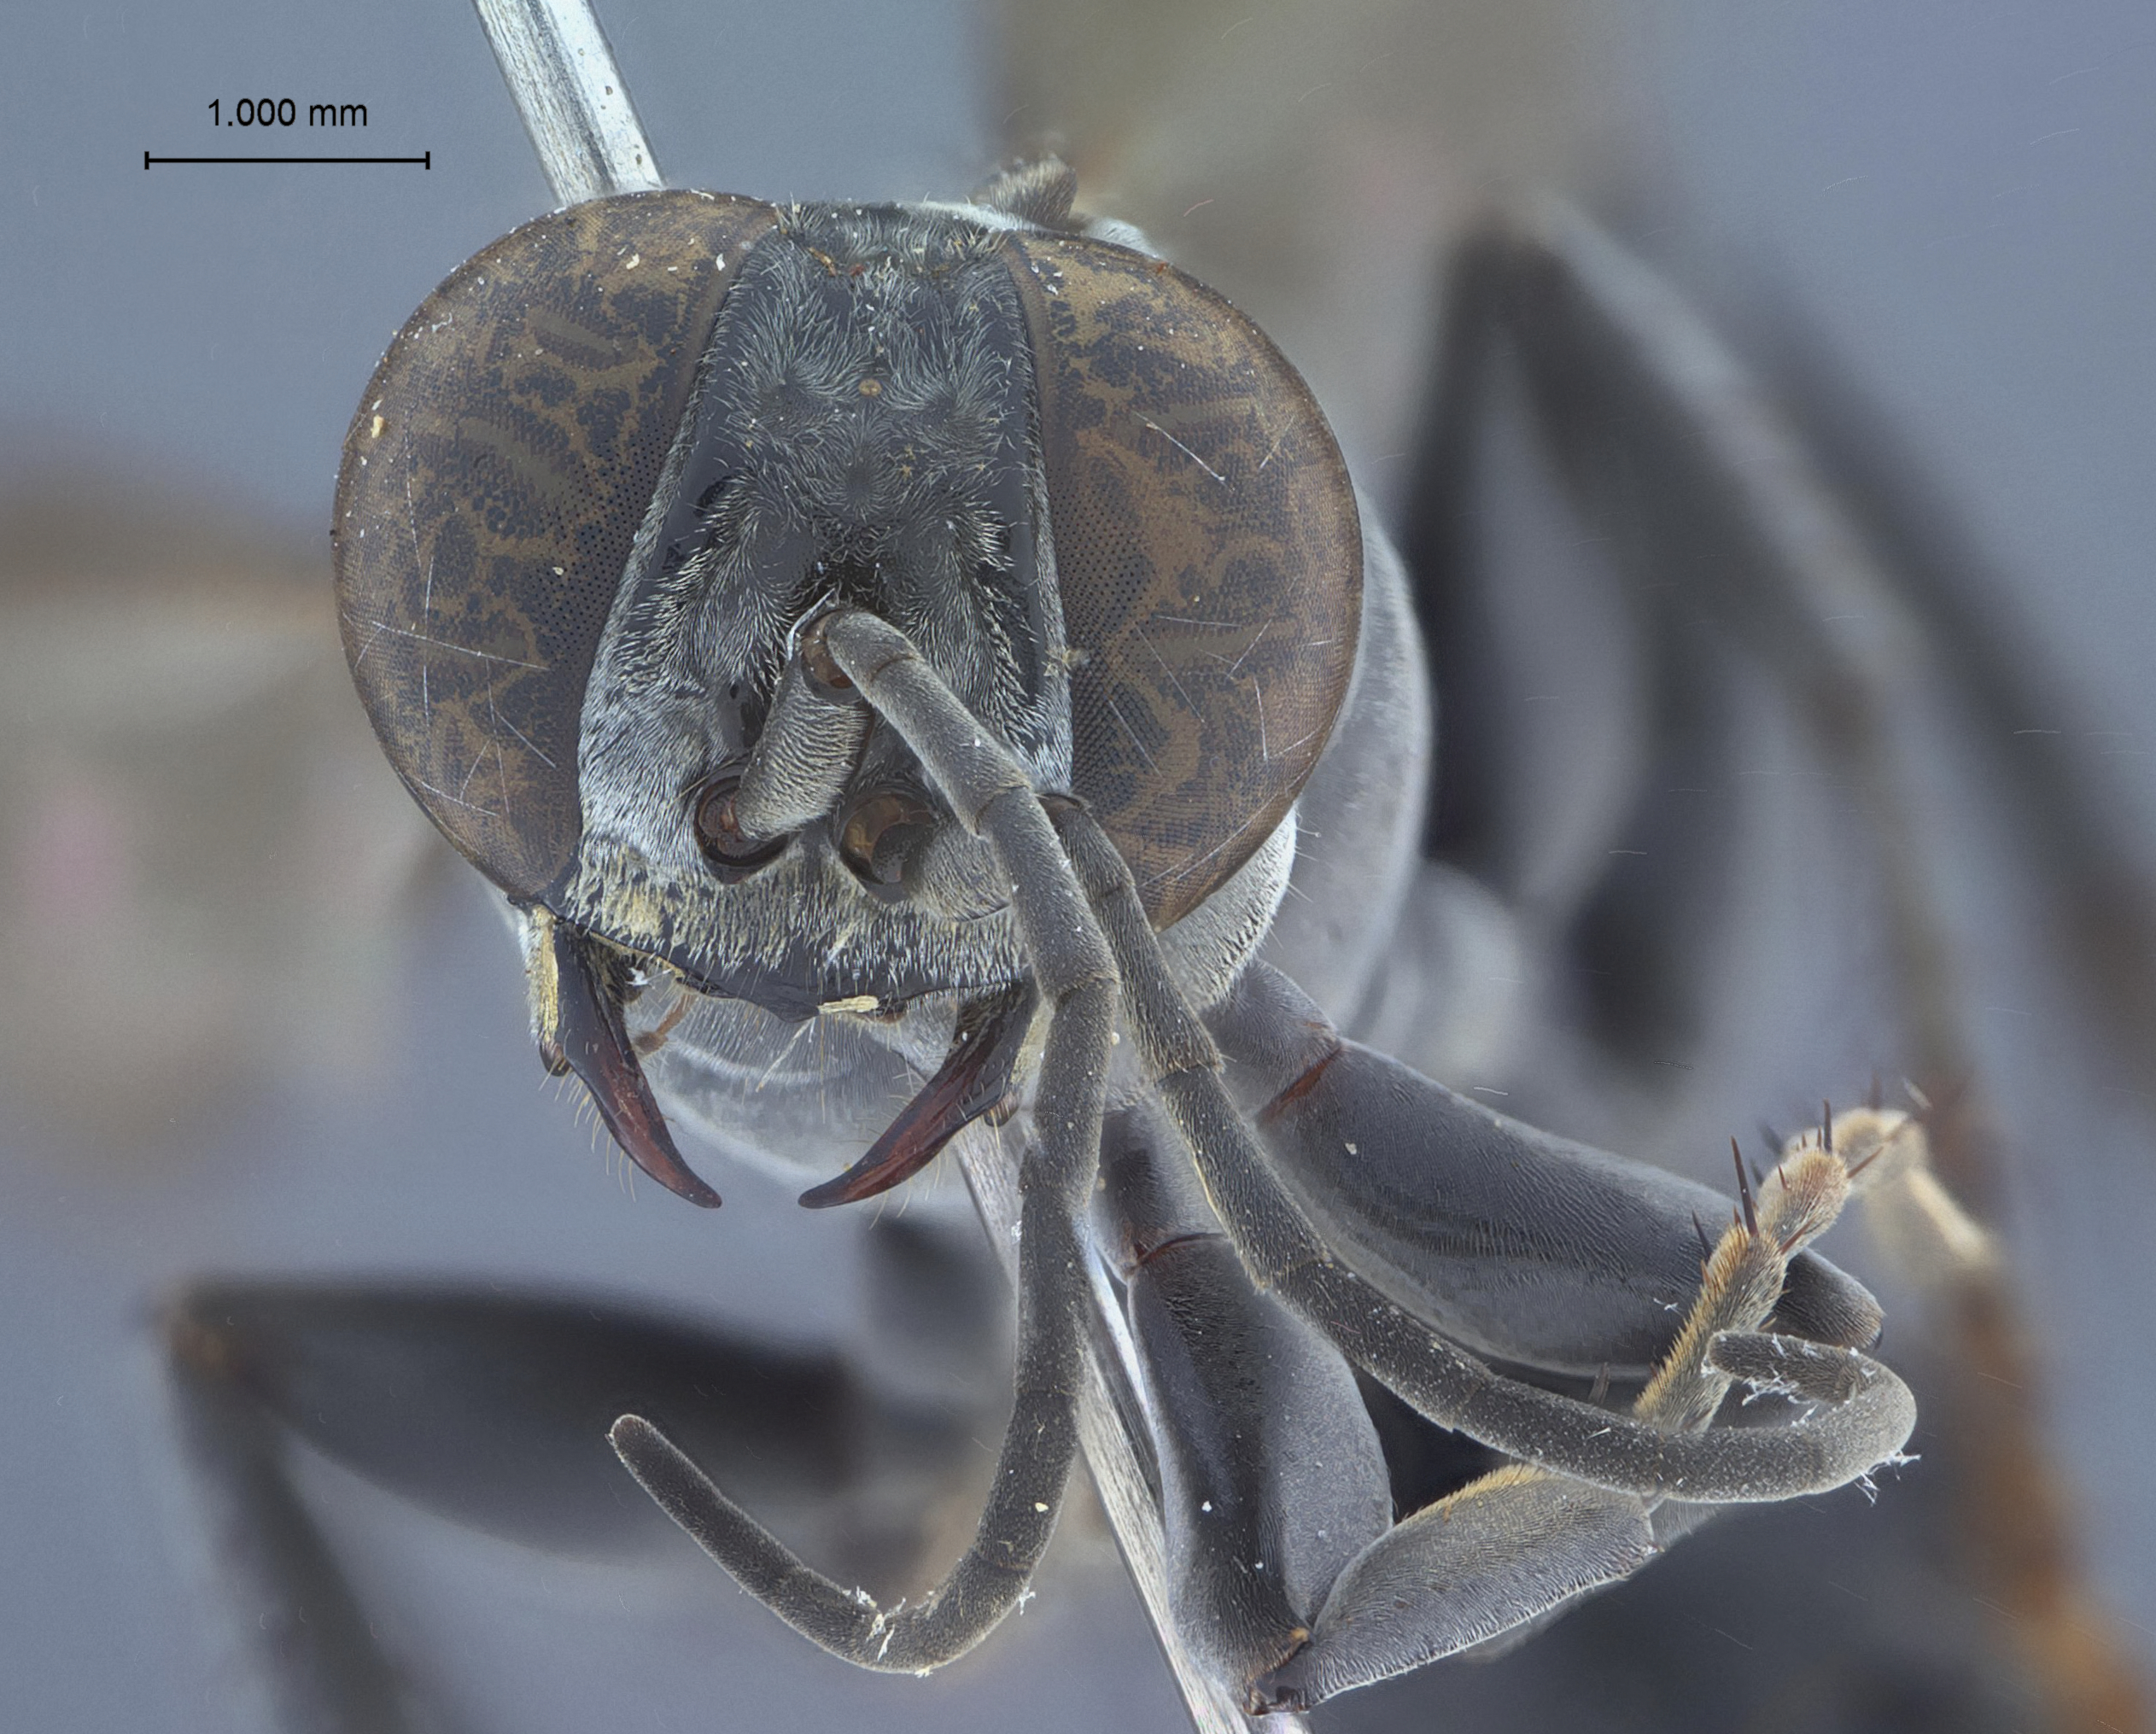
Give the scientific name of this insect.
Motes larroides
